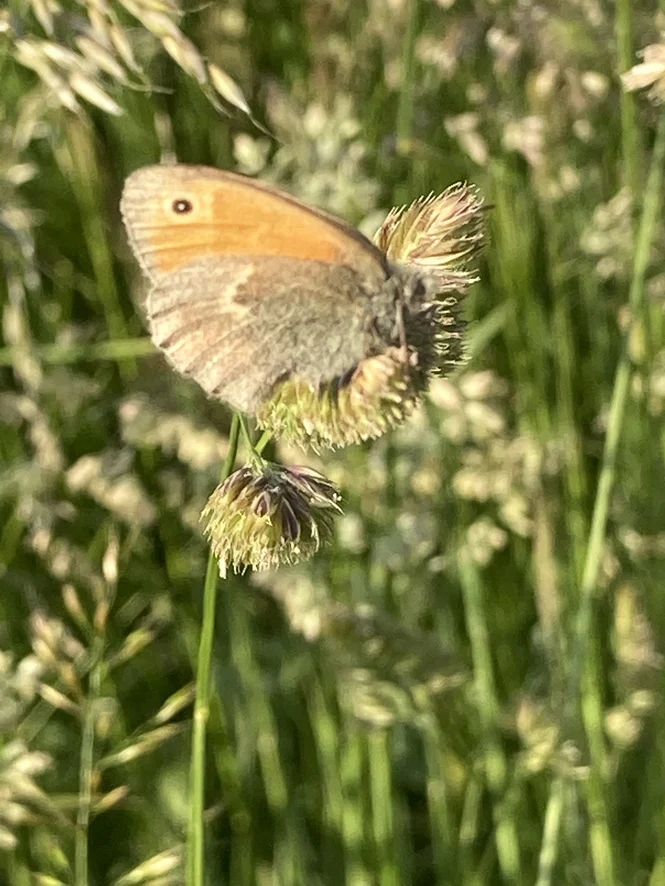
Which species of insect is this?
Coenonympha pamphilus
